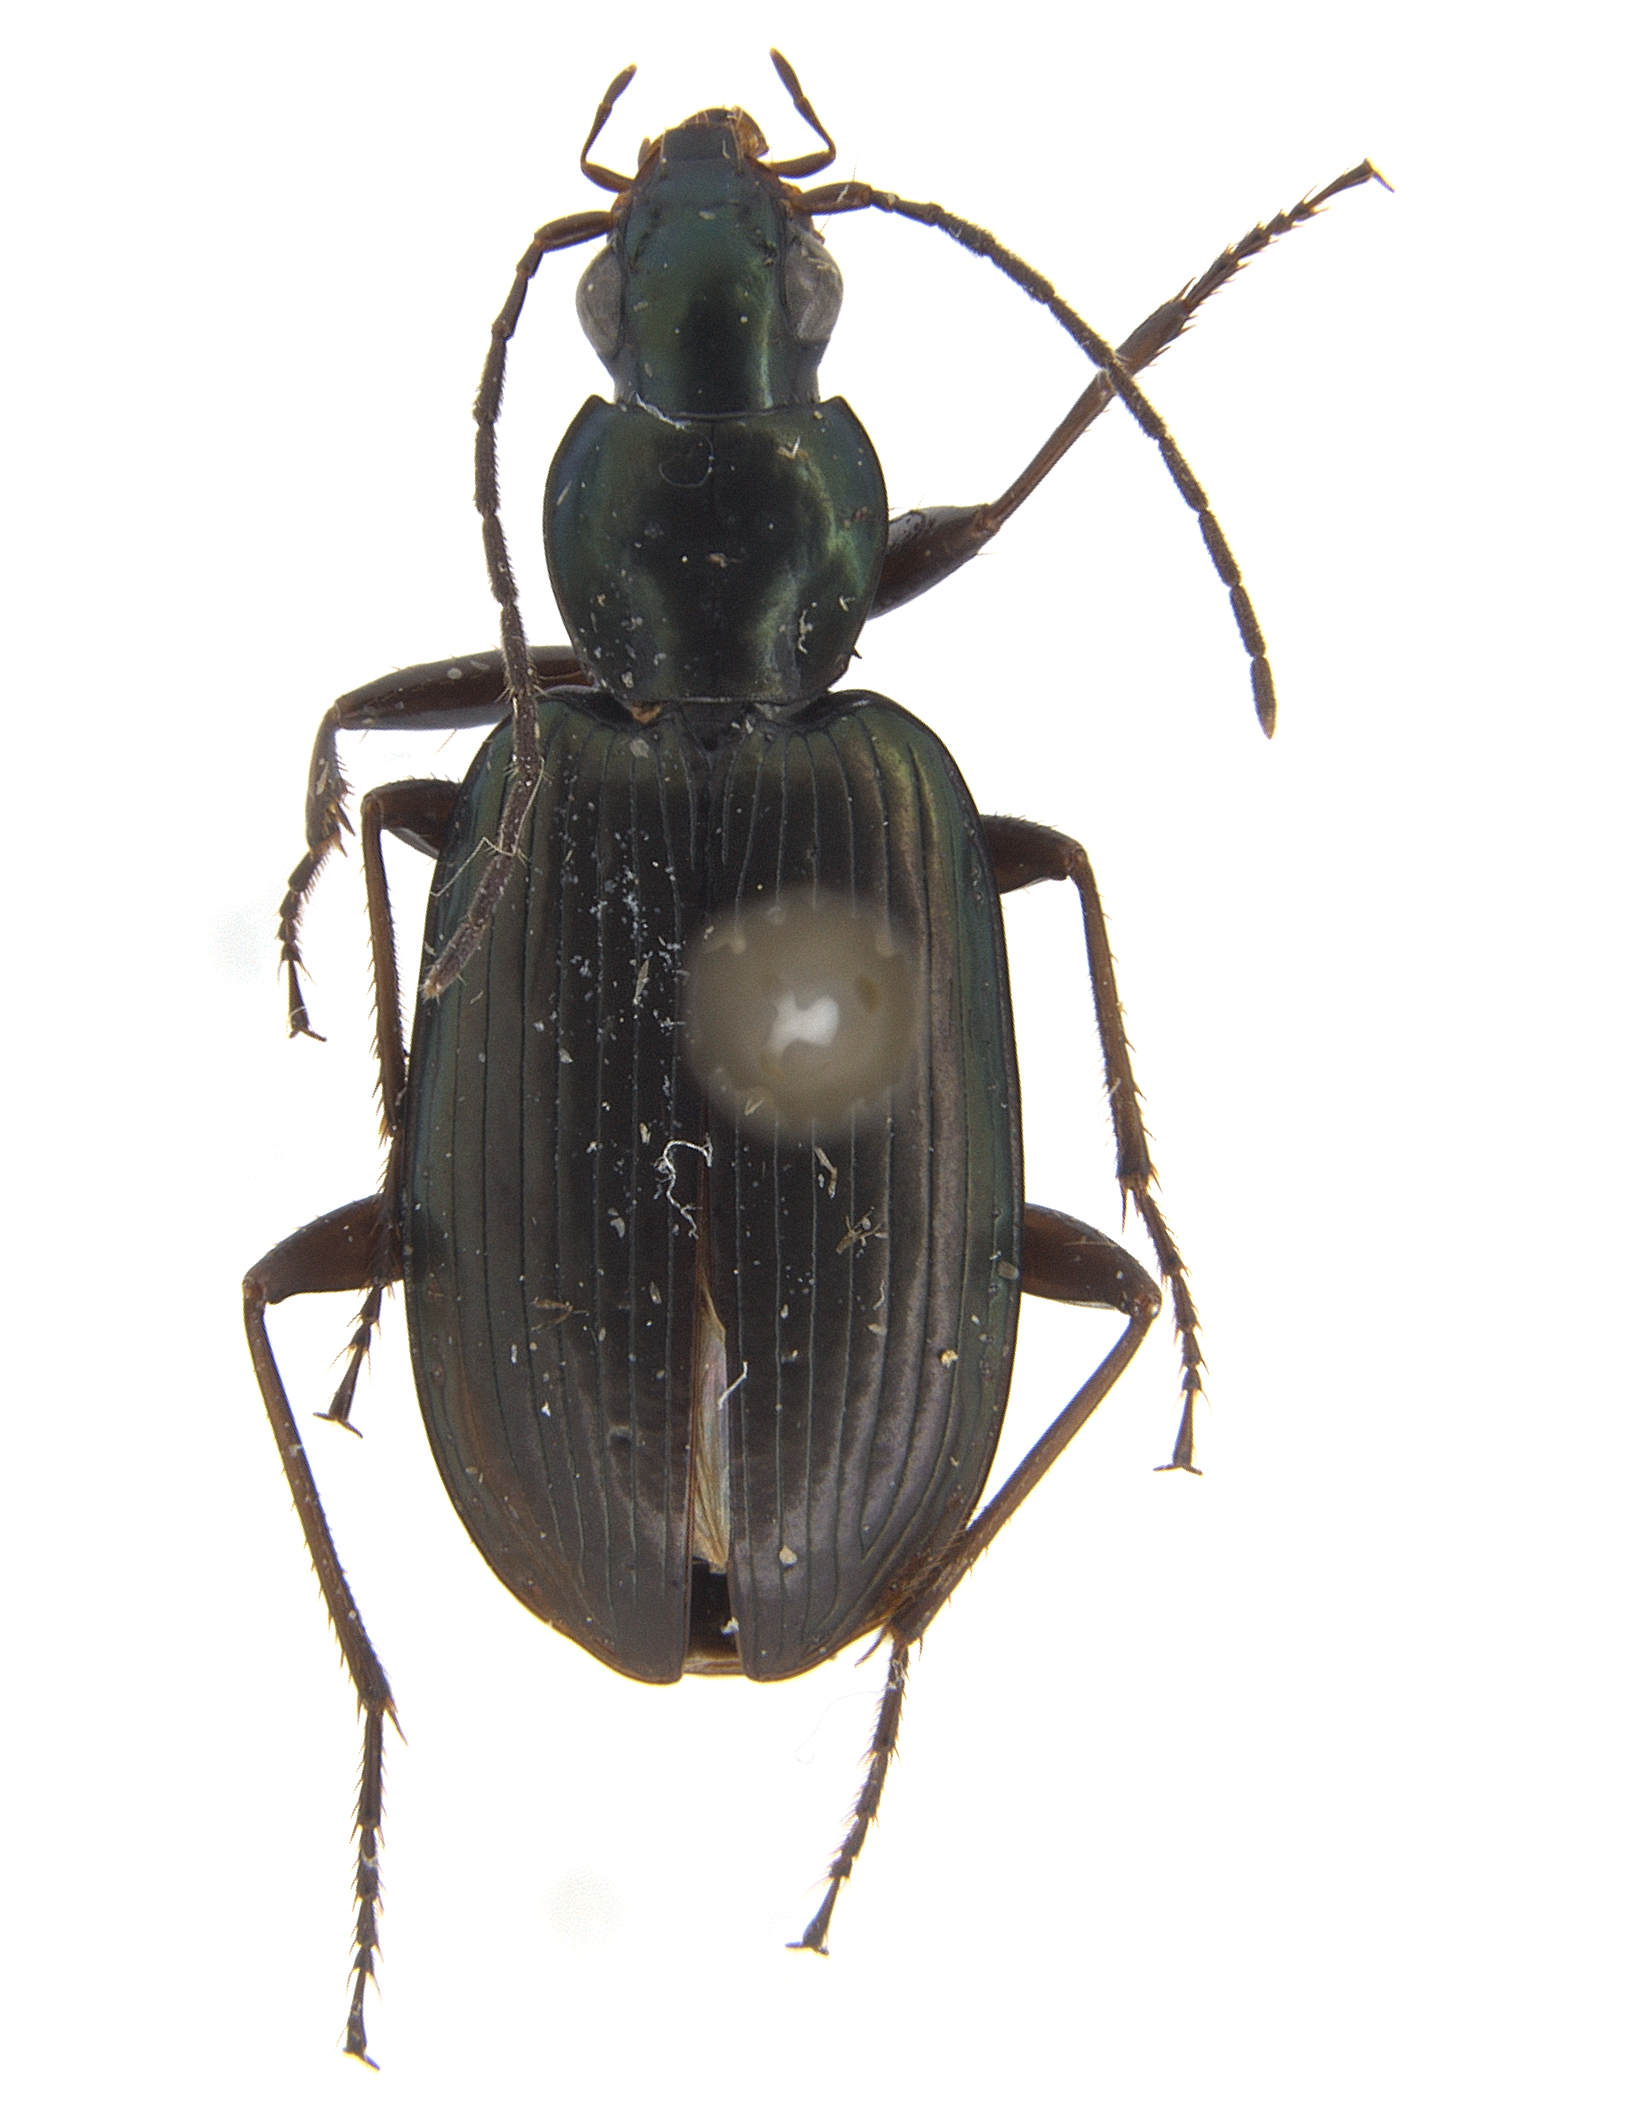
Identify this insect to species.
Agonum elongatulum
